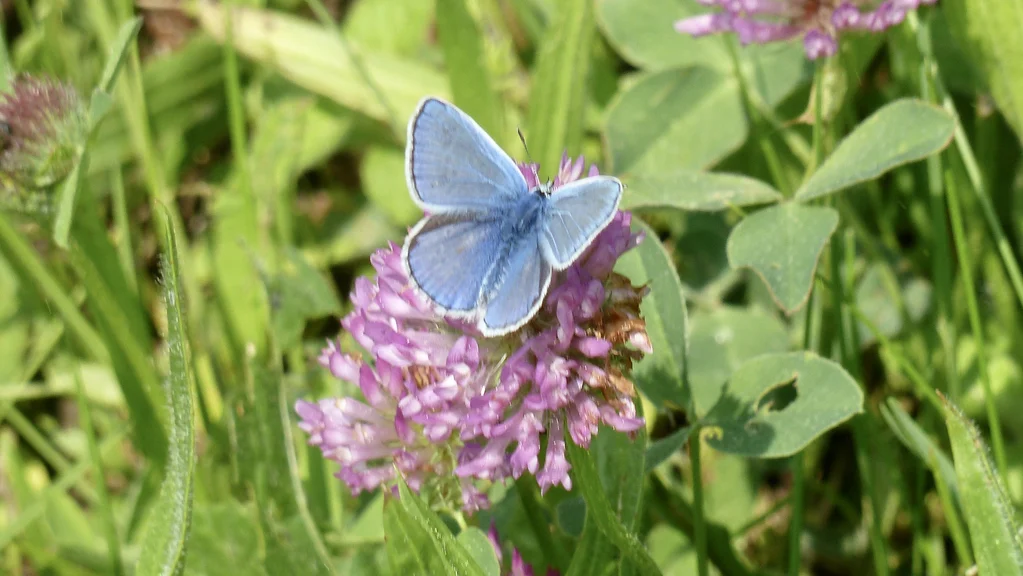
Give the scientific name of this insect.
Polyommatus icarus
